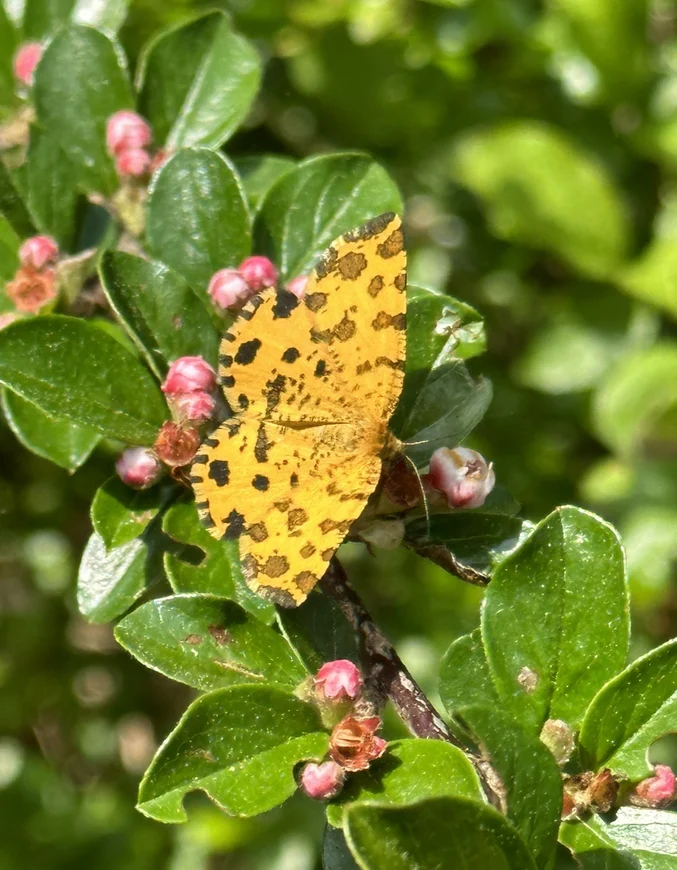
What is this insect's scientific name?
Pseudopanthera macularia
